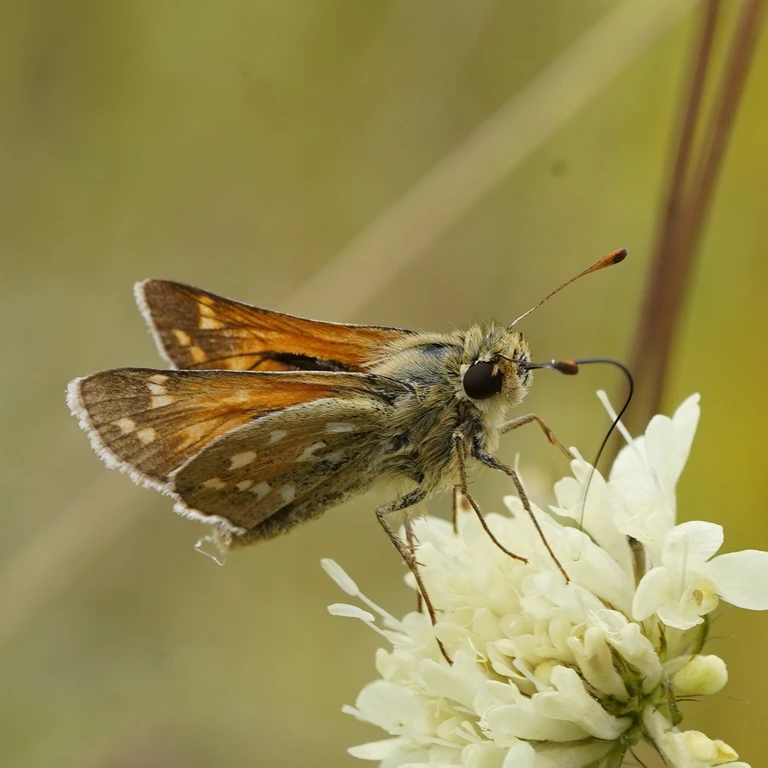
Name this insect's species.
Hesperia comma
